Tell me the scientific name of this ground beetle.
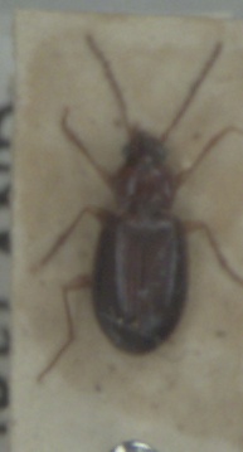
Ocys harpaloides
